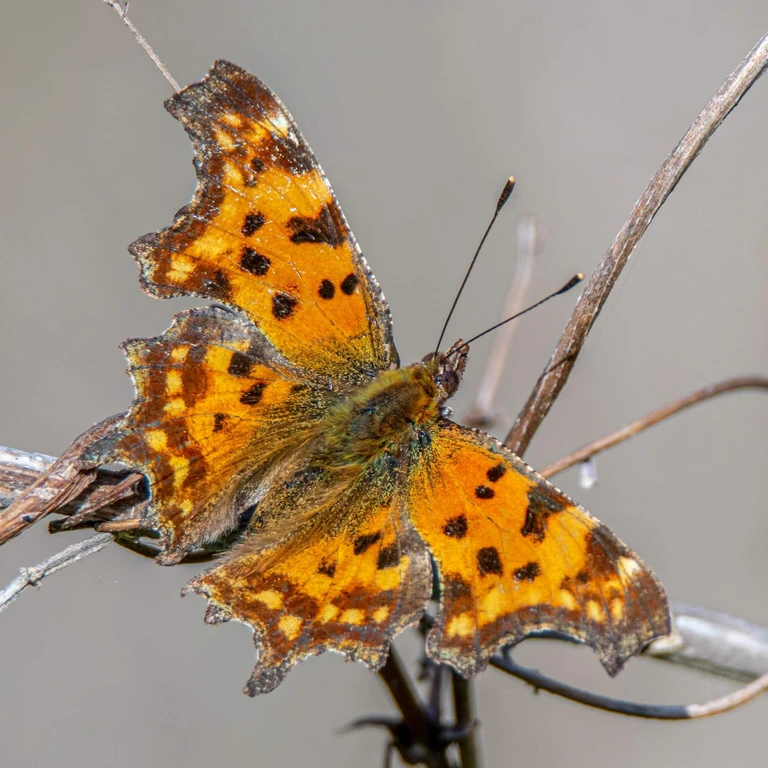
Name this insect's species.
Polygonia c-album
